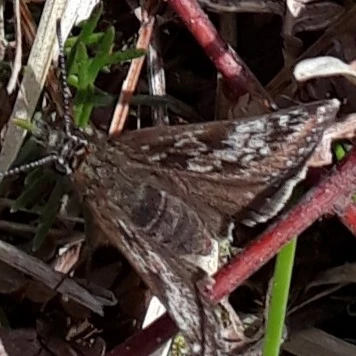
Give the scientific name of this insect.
Erynnis tages
